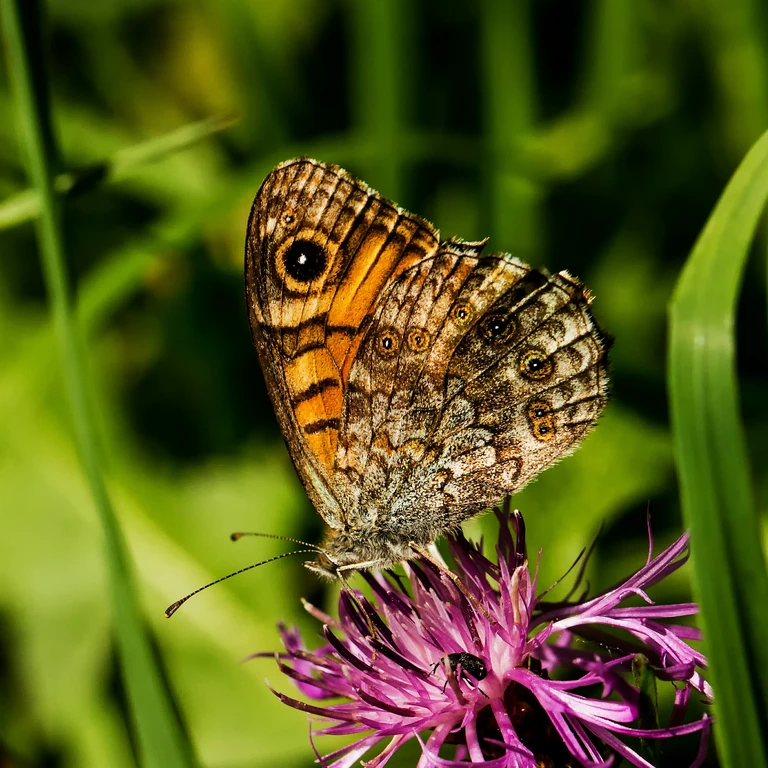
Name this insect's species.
Lasiommata megera (also Pararge megera)
